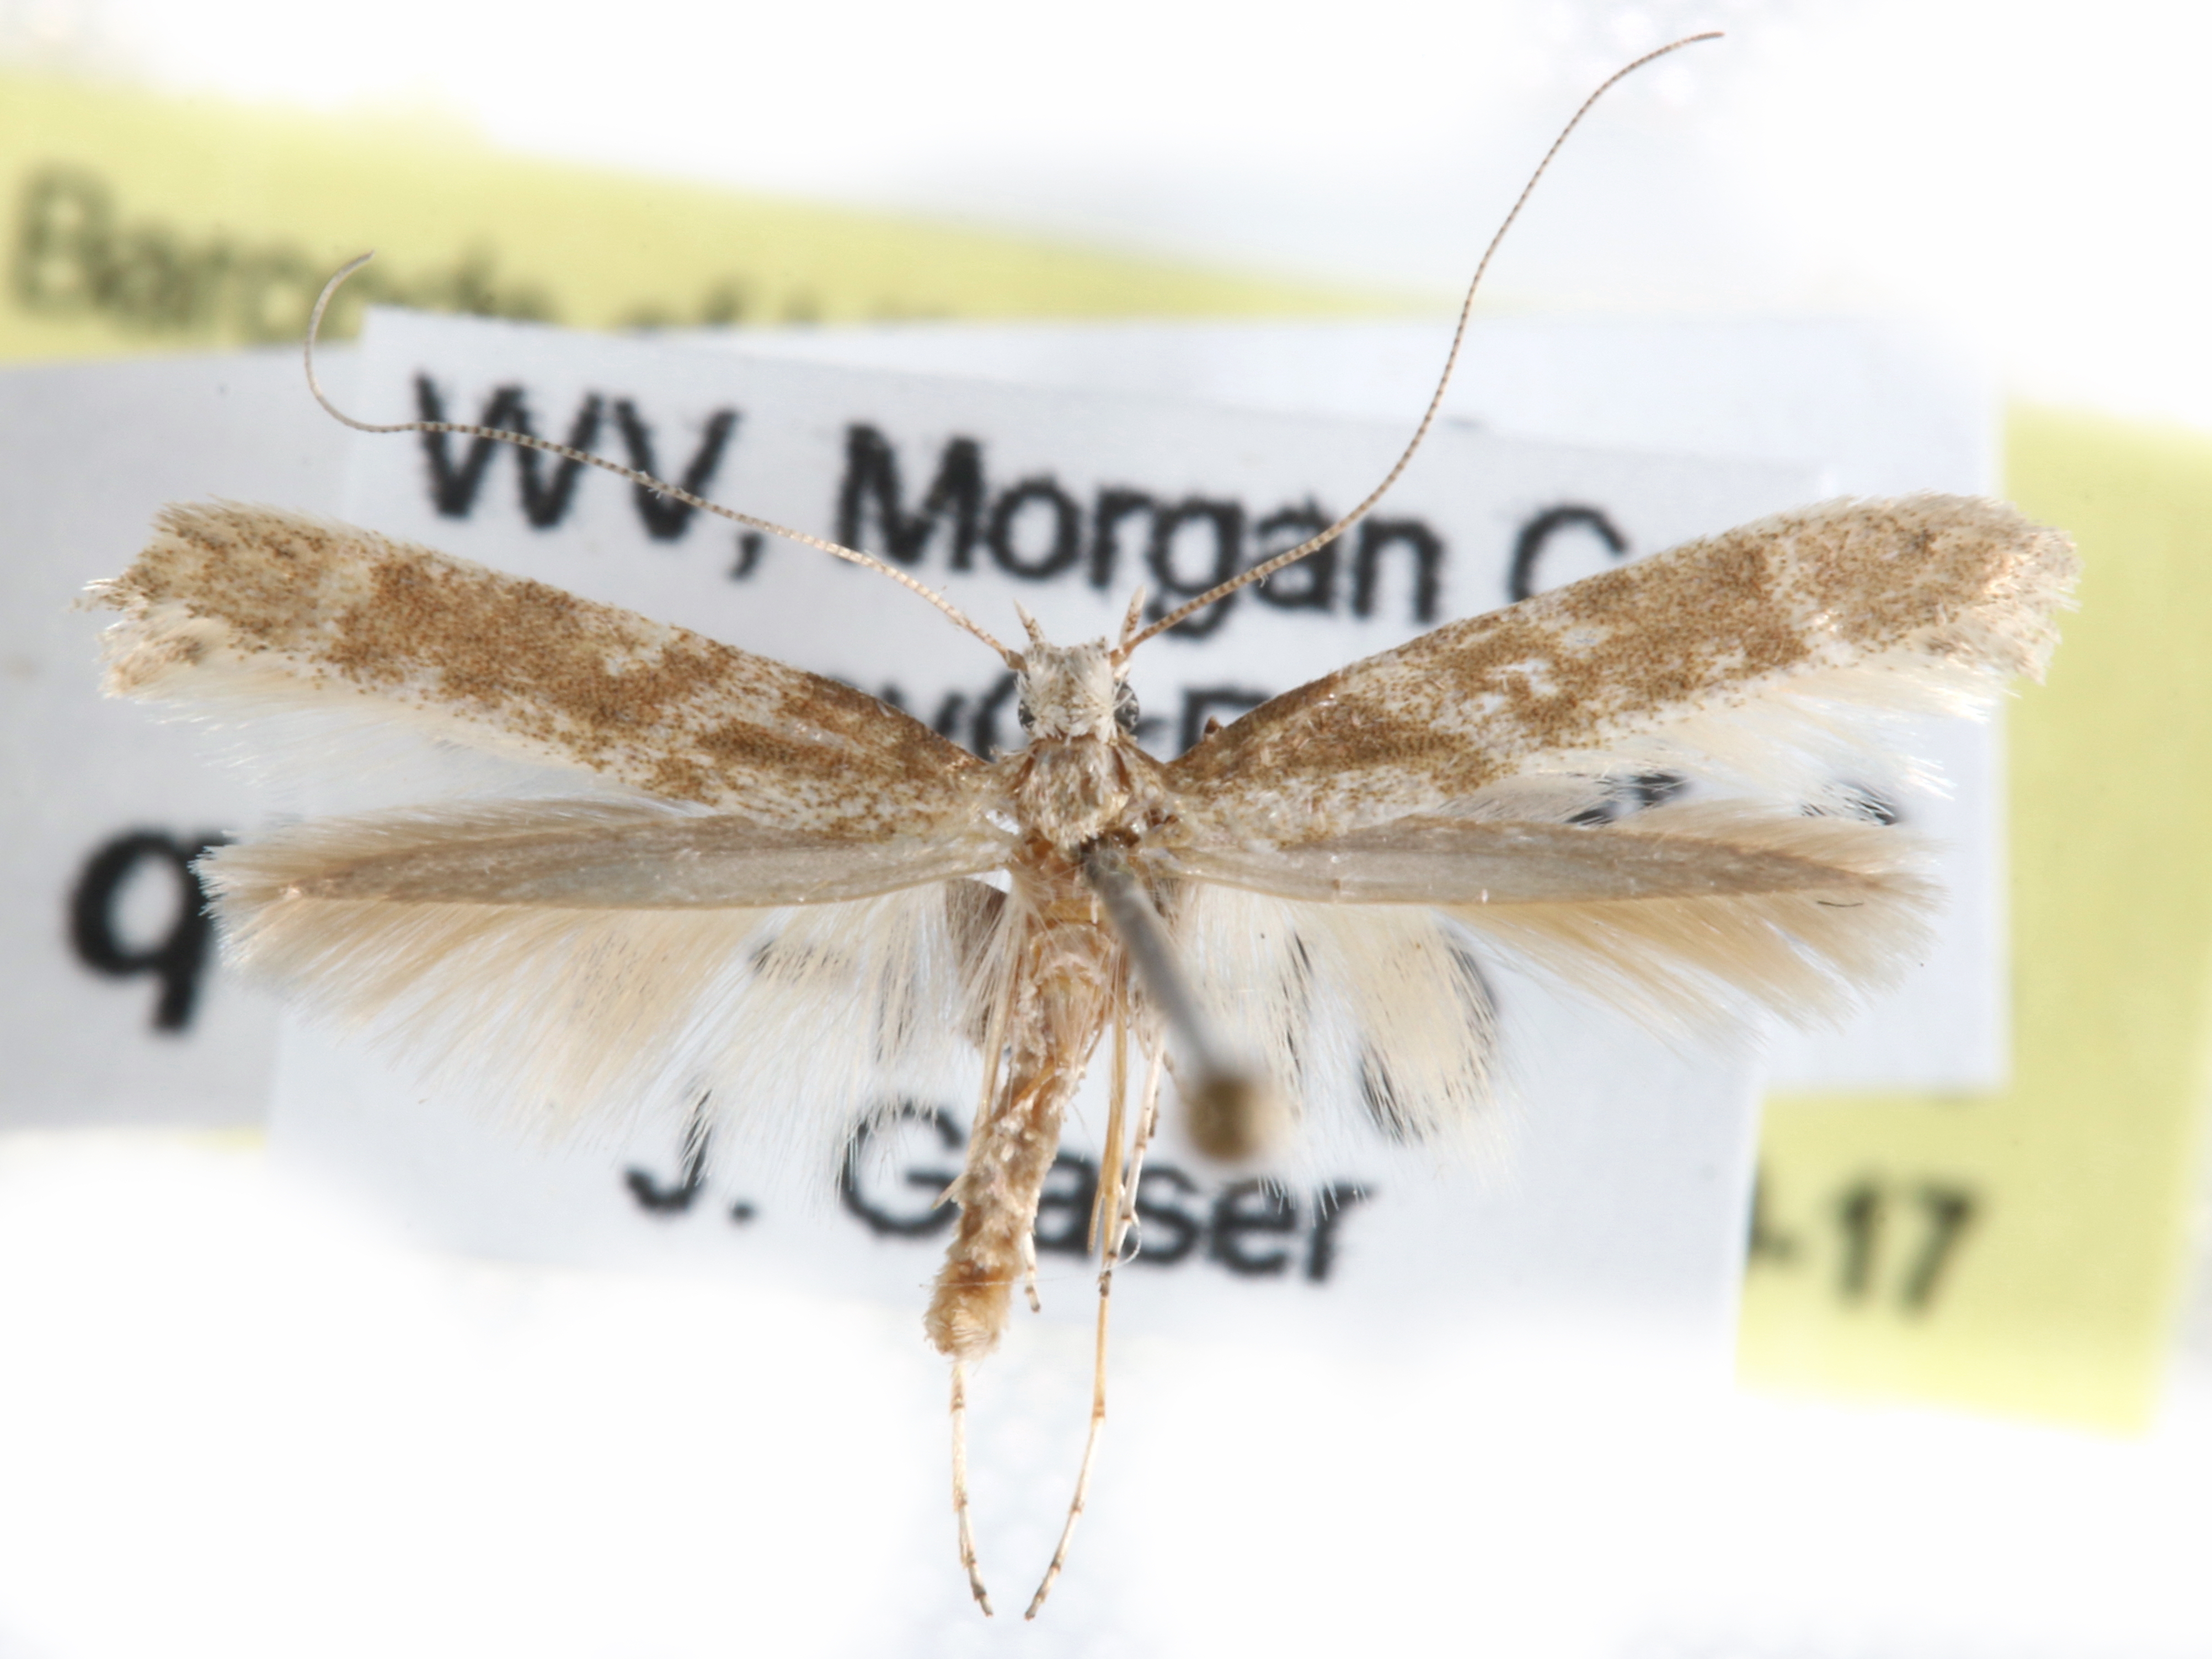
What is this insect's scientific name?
Caloptilia quercinigrella
